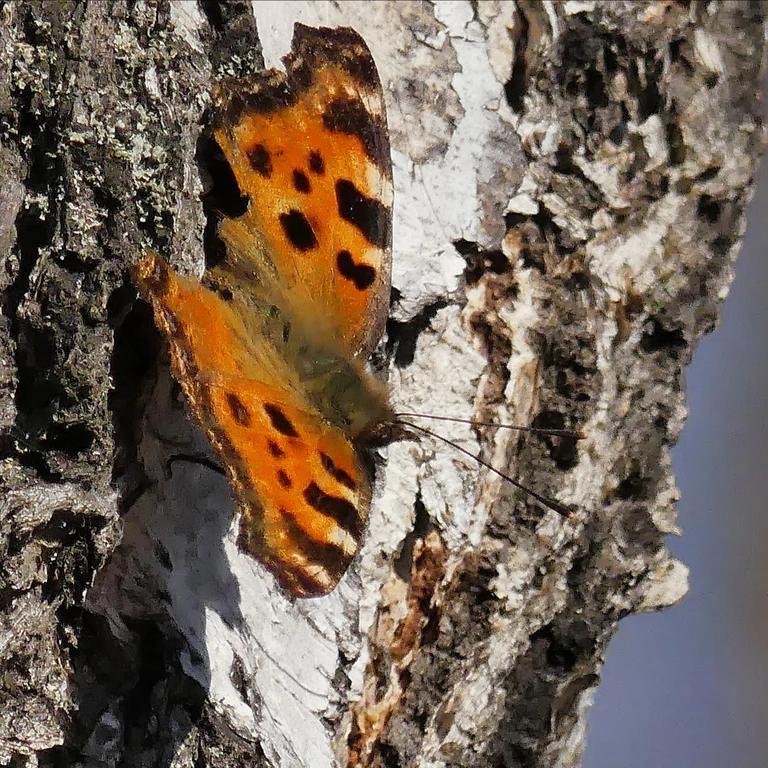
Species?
Nymphalis polychloros
